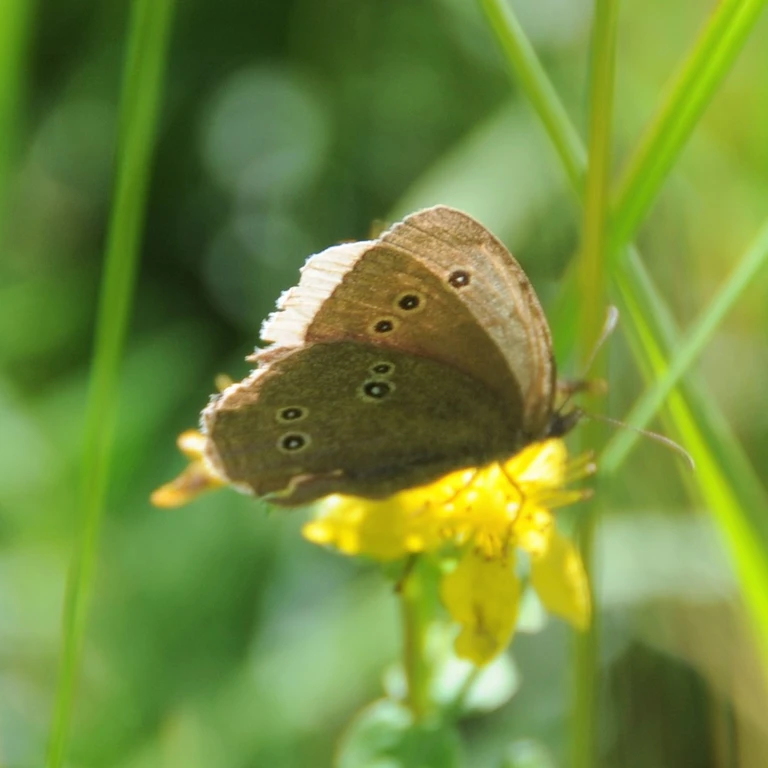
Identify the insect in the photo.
Aphantopus hyperantus
